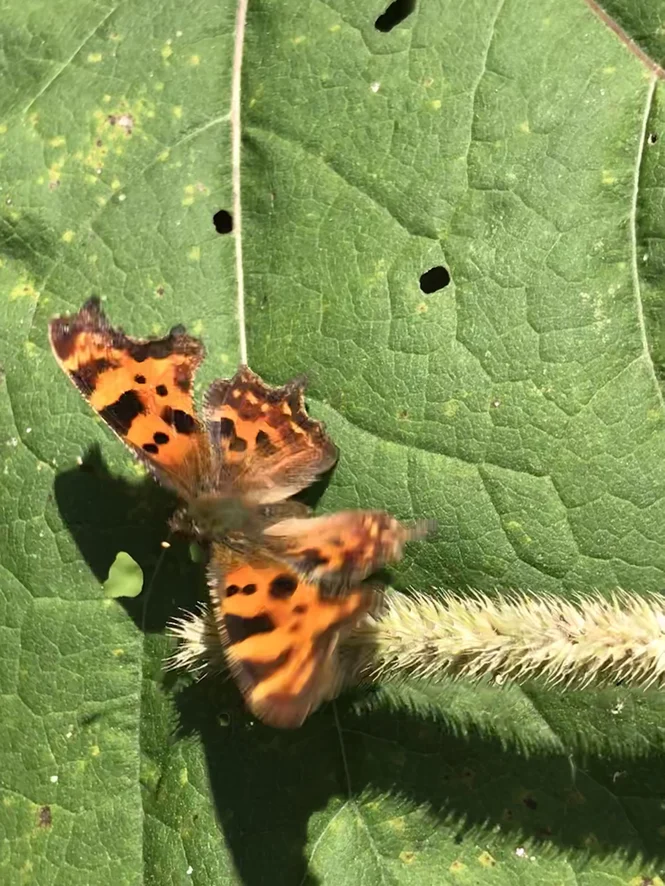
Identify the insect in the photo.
Polygonia c-album
